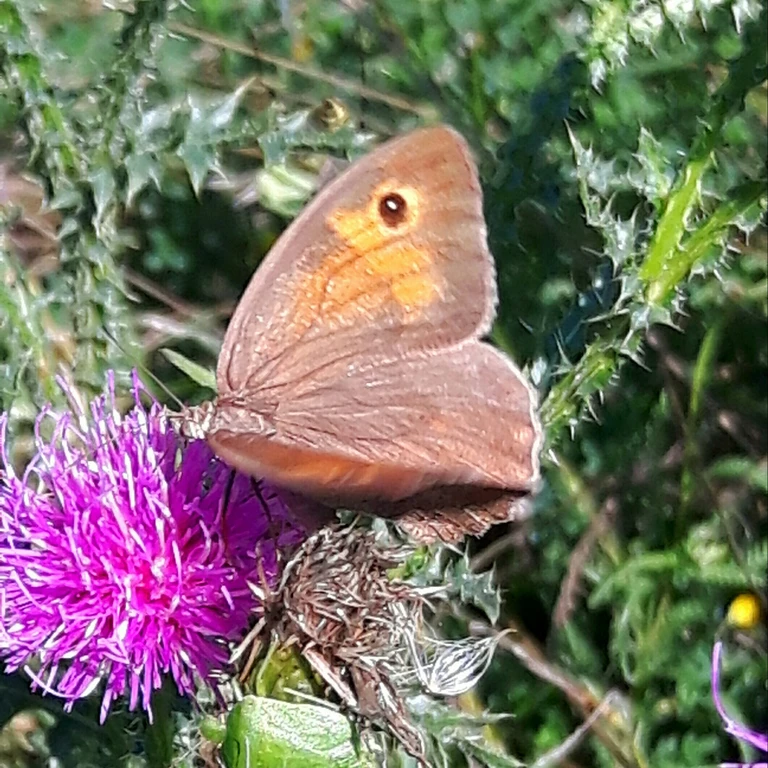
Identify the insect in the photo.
Maniola jurtina
